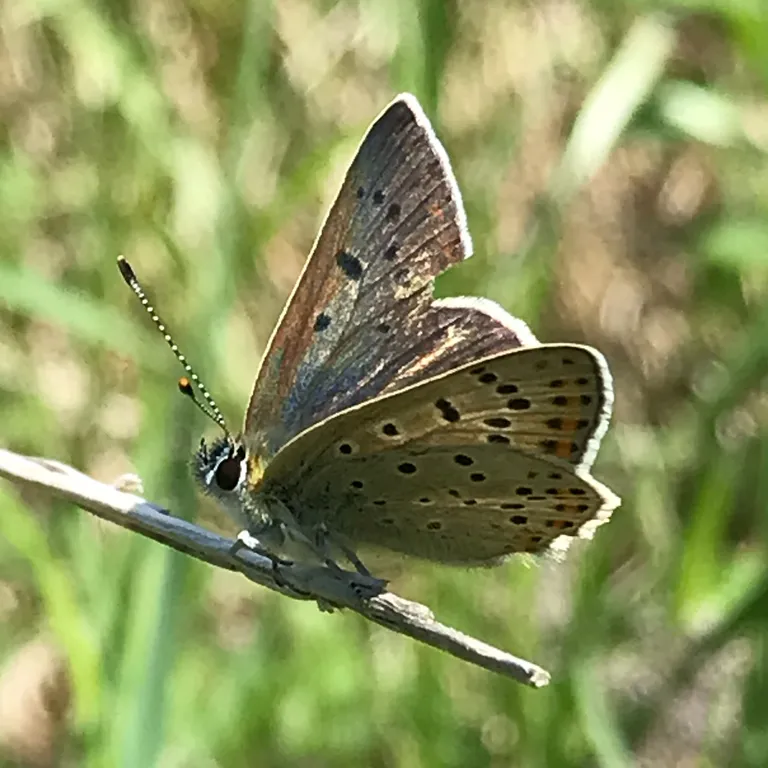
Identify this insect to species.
Lycaena tityrus (also Loweia tityrus)
